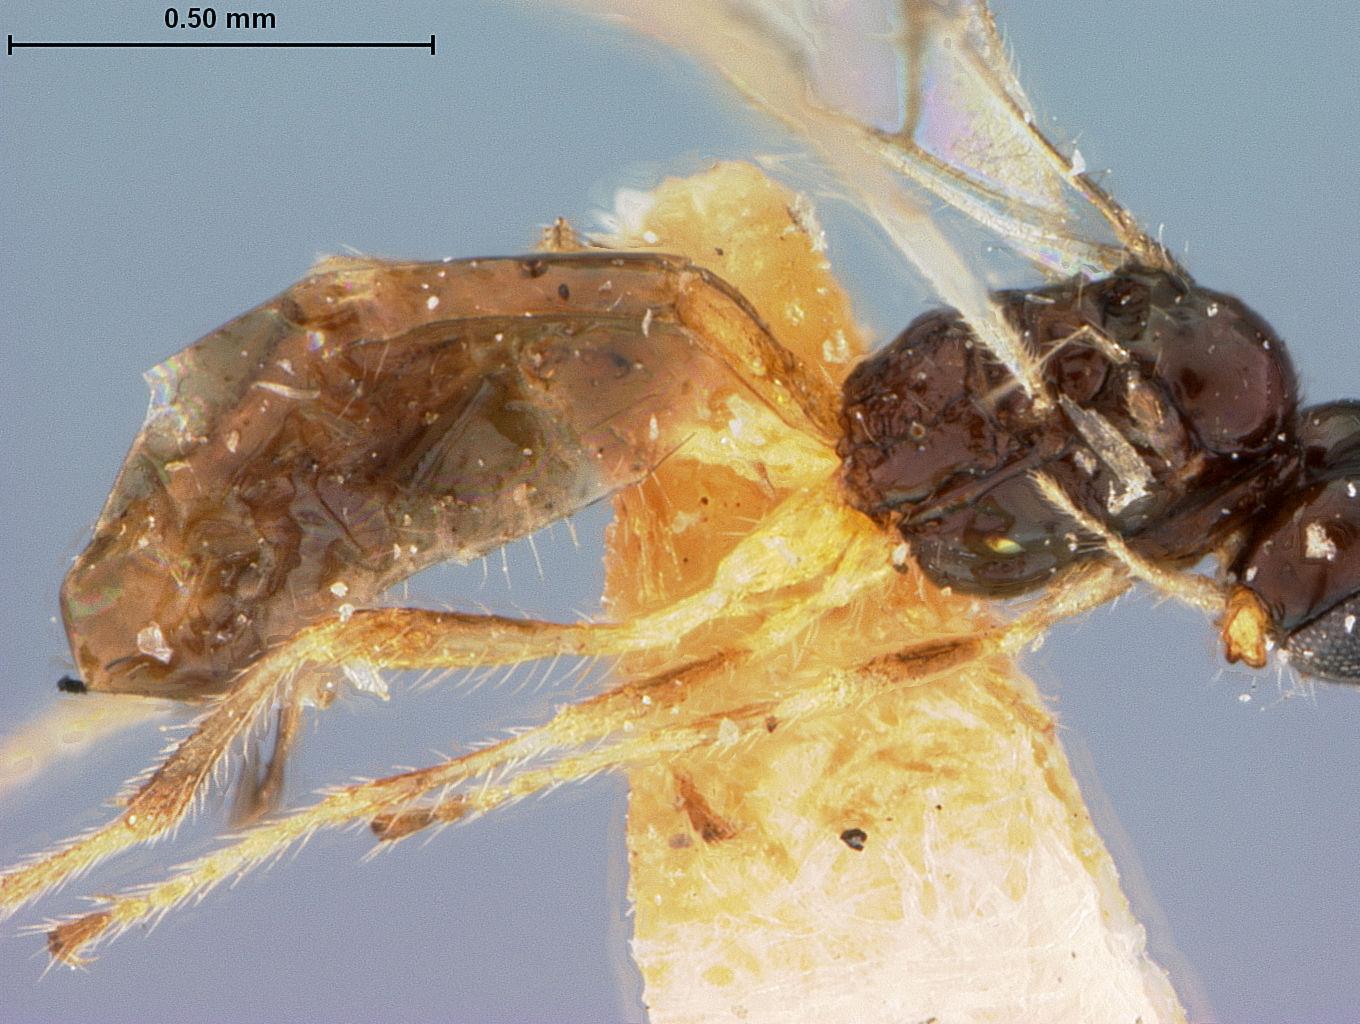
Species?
Aspilota subcubicus
